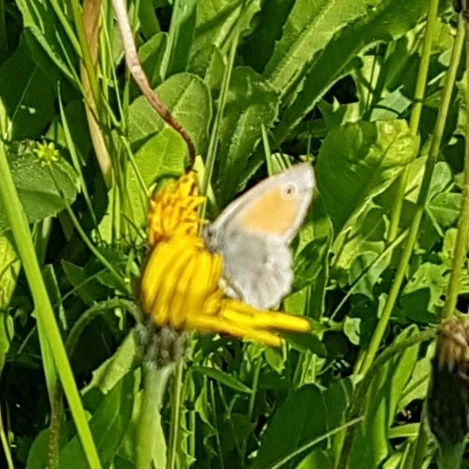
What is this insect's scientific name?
Coenonympha pamphilus
